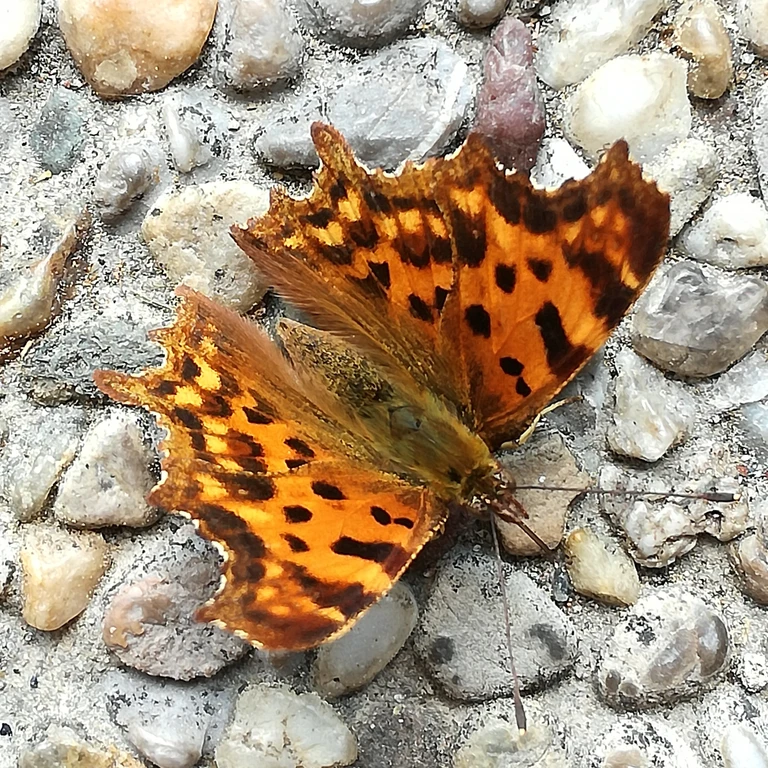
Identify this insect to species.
Polygonia c-album
